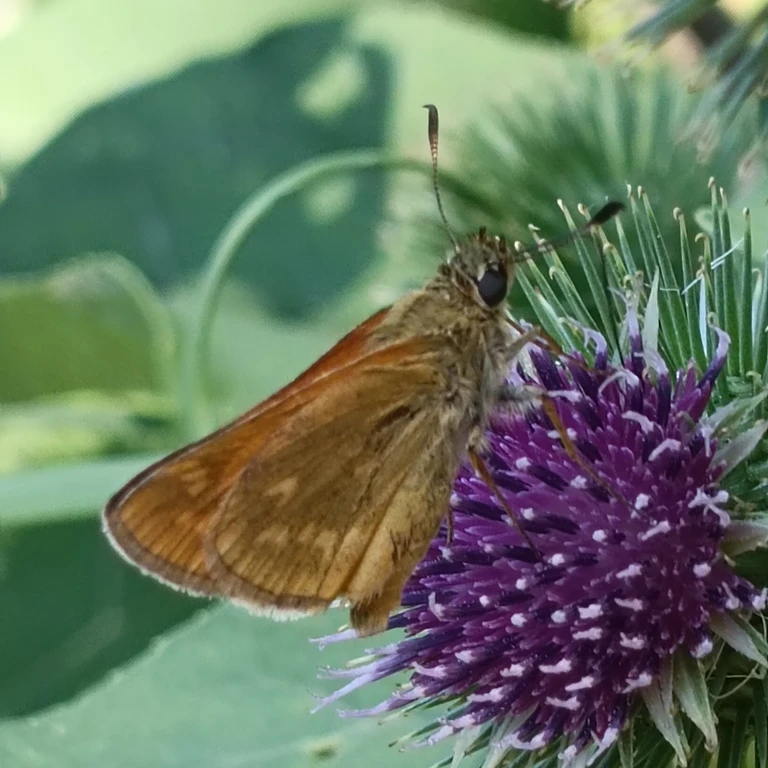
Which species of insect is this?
Ochlodes sylvanus (also Ochlodes venata)
